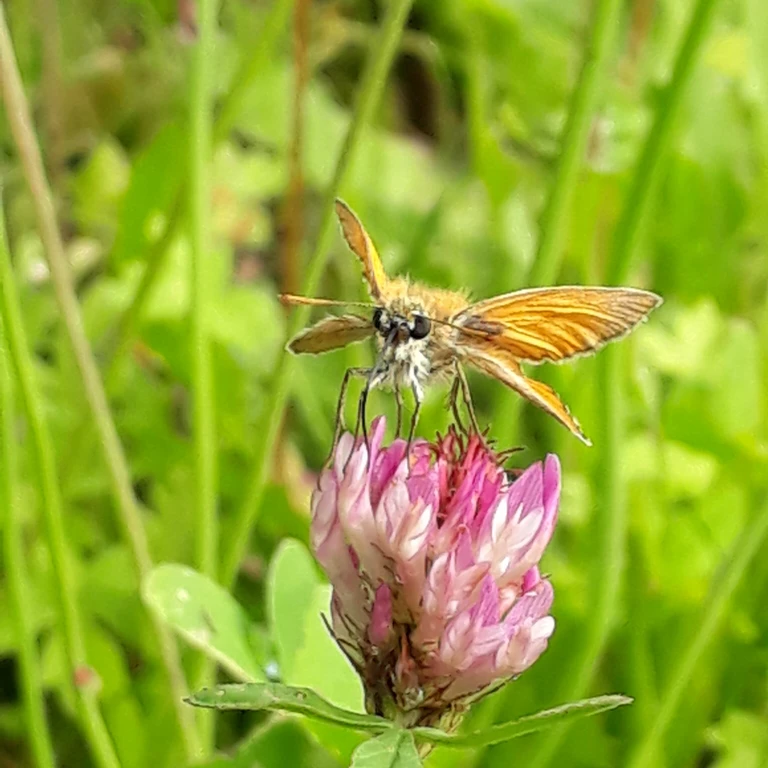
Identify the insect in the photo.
Thymelicus sylvestris
